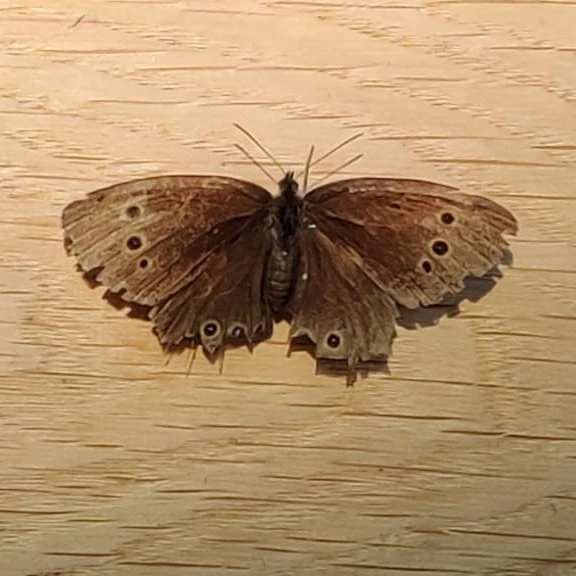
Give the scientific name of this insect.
Aphantopus hyperantus
